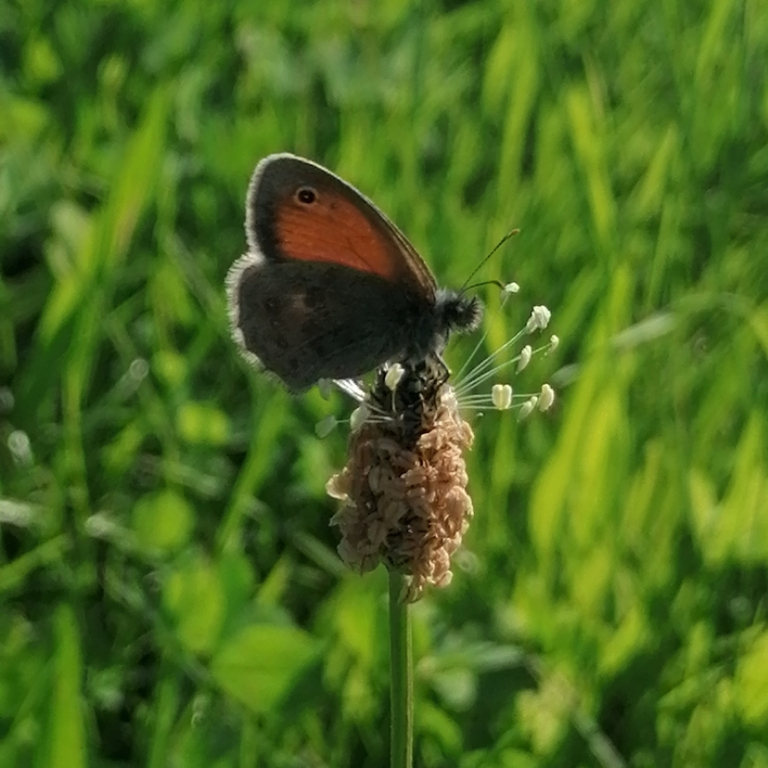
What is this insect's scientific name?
Coenonympha pamphilus
